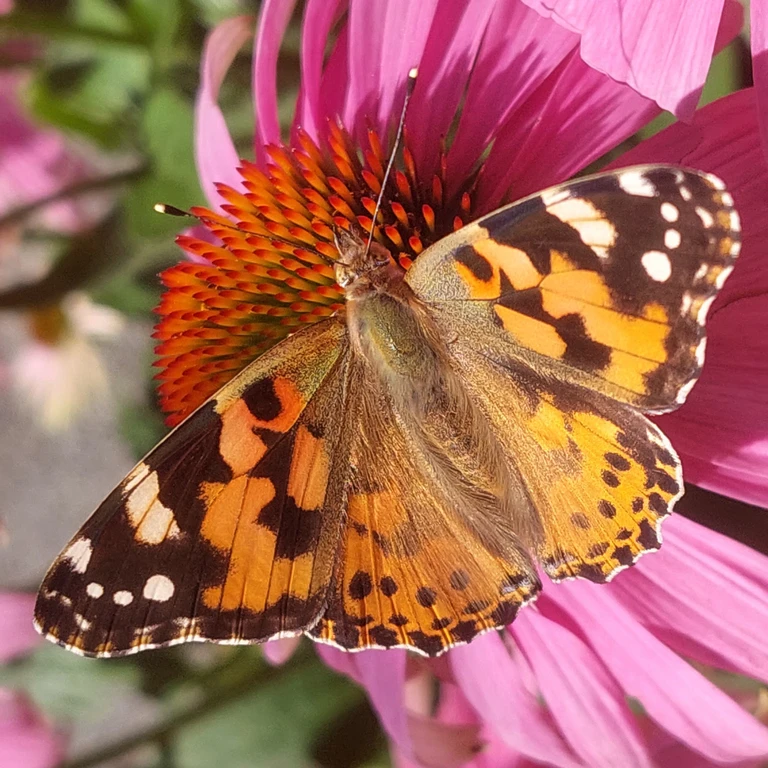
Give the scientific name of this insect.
Vanessa cardui
